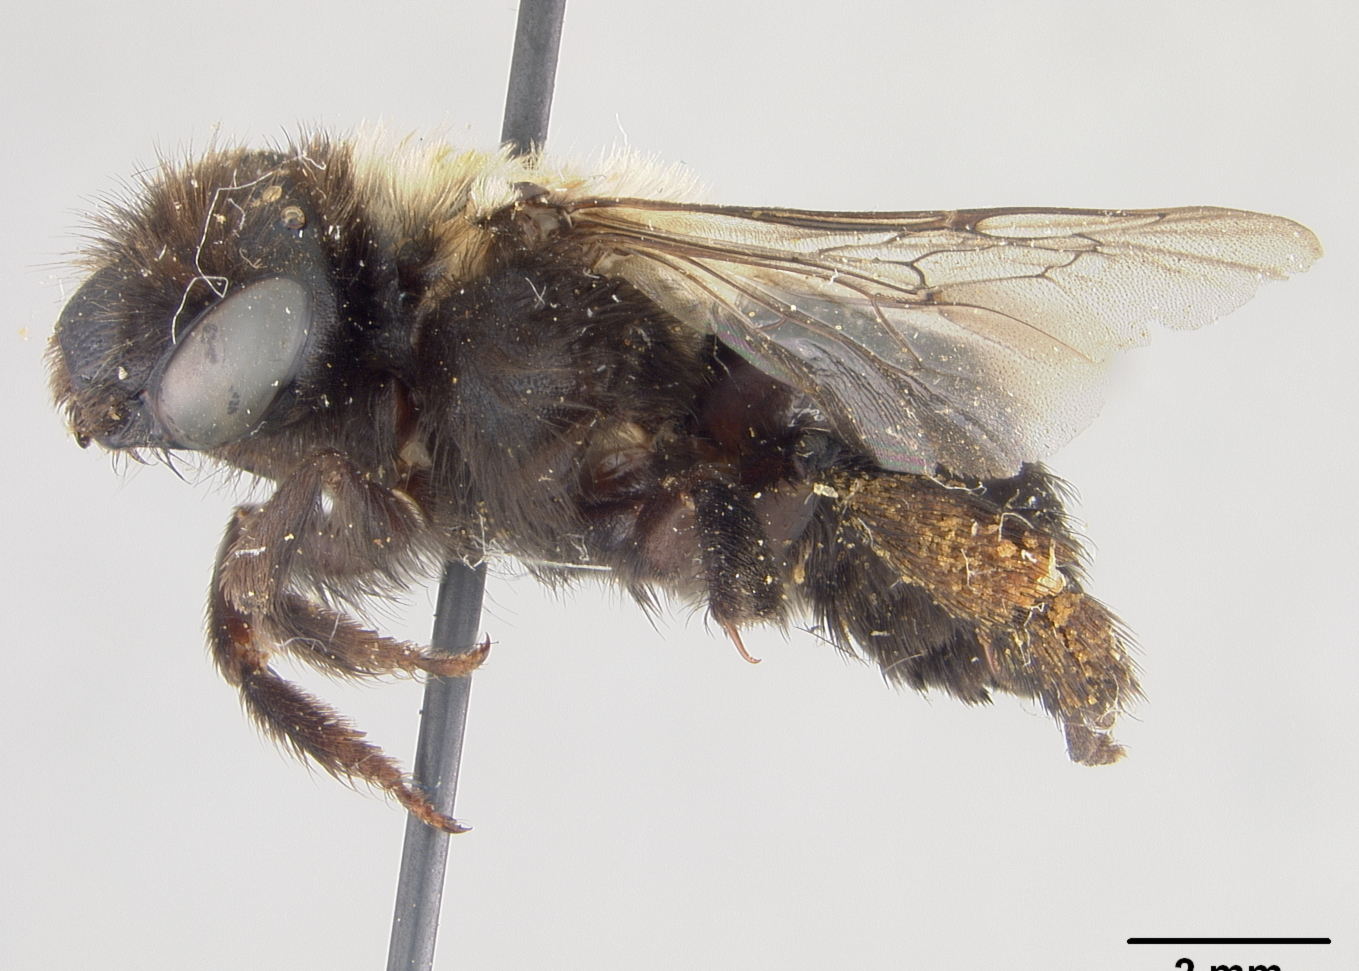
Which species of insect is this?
Alloscirtetica boharti
